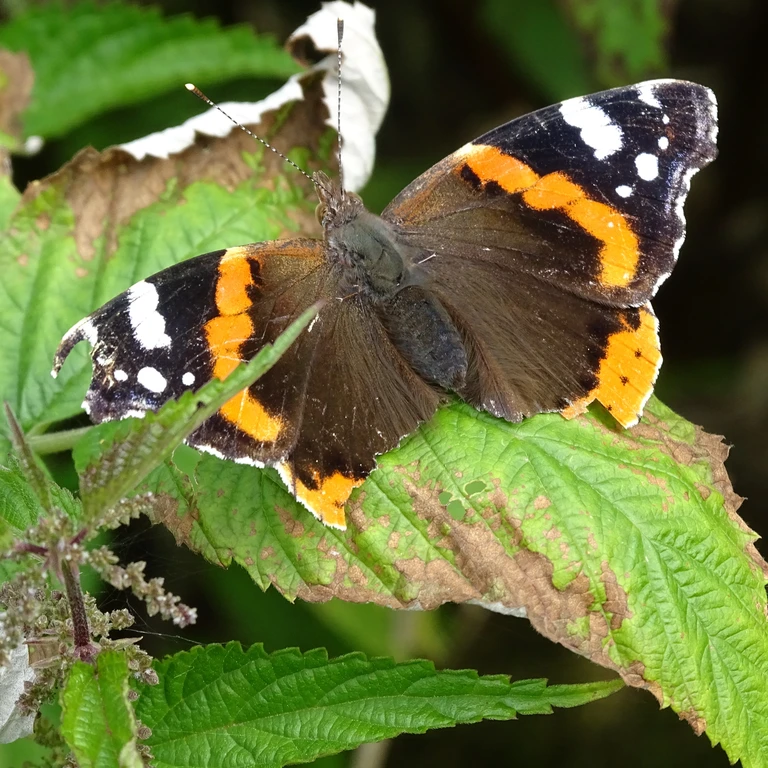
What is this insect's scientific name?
Vanessa atalanta
